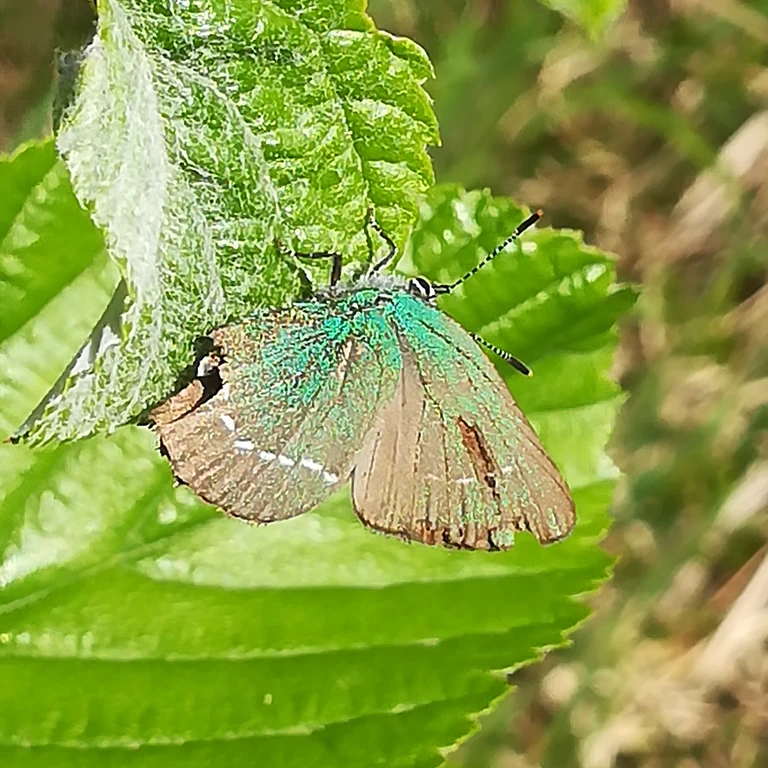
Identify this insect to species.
Callophrys rubi
